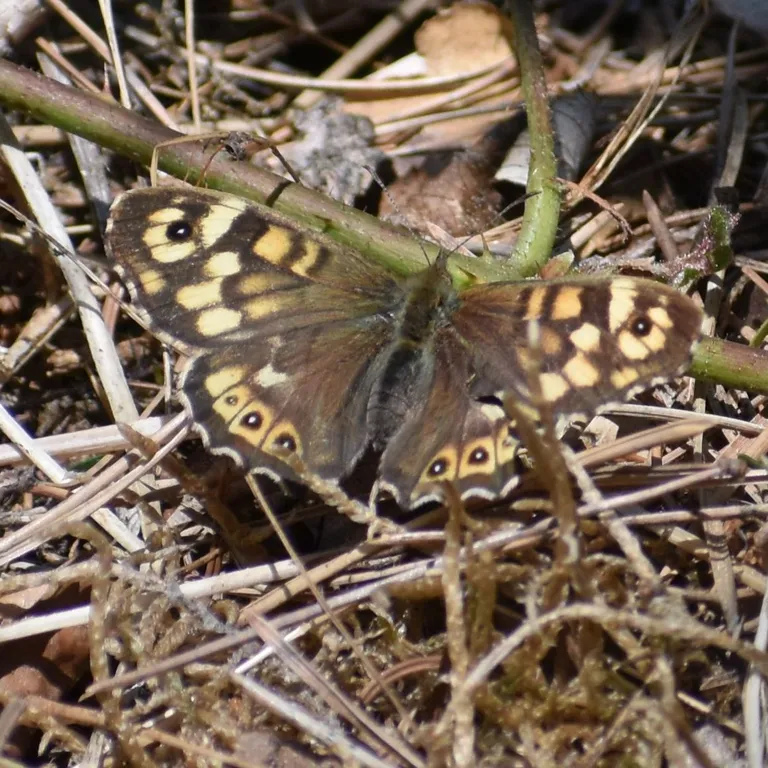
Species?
Pararge aegeria
